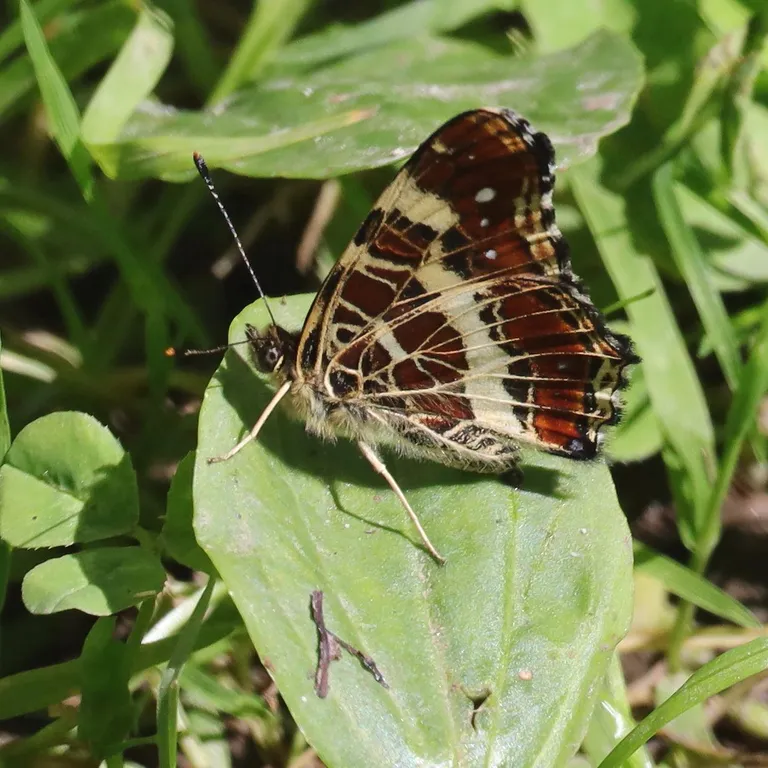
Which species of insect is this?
Araschnia levana
